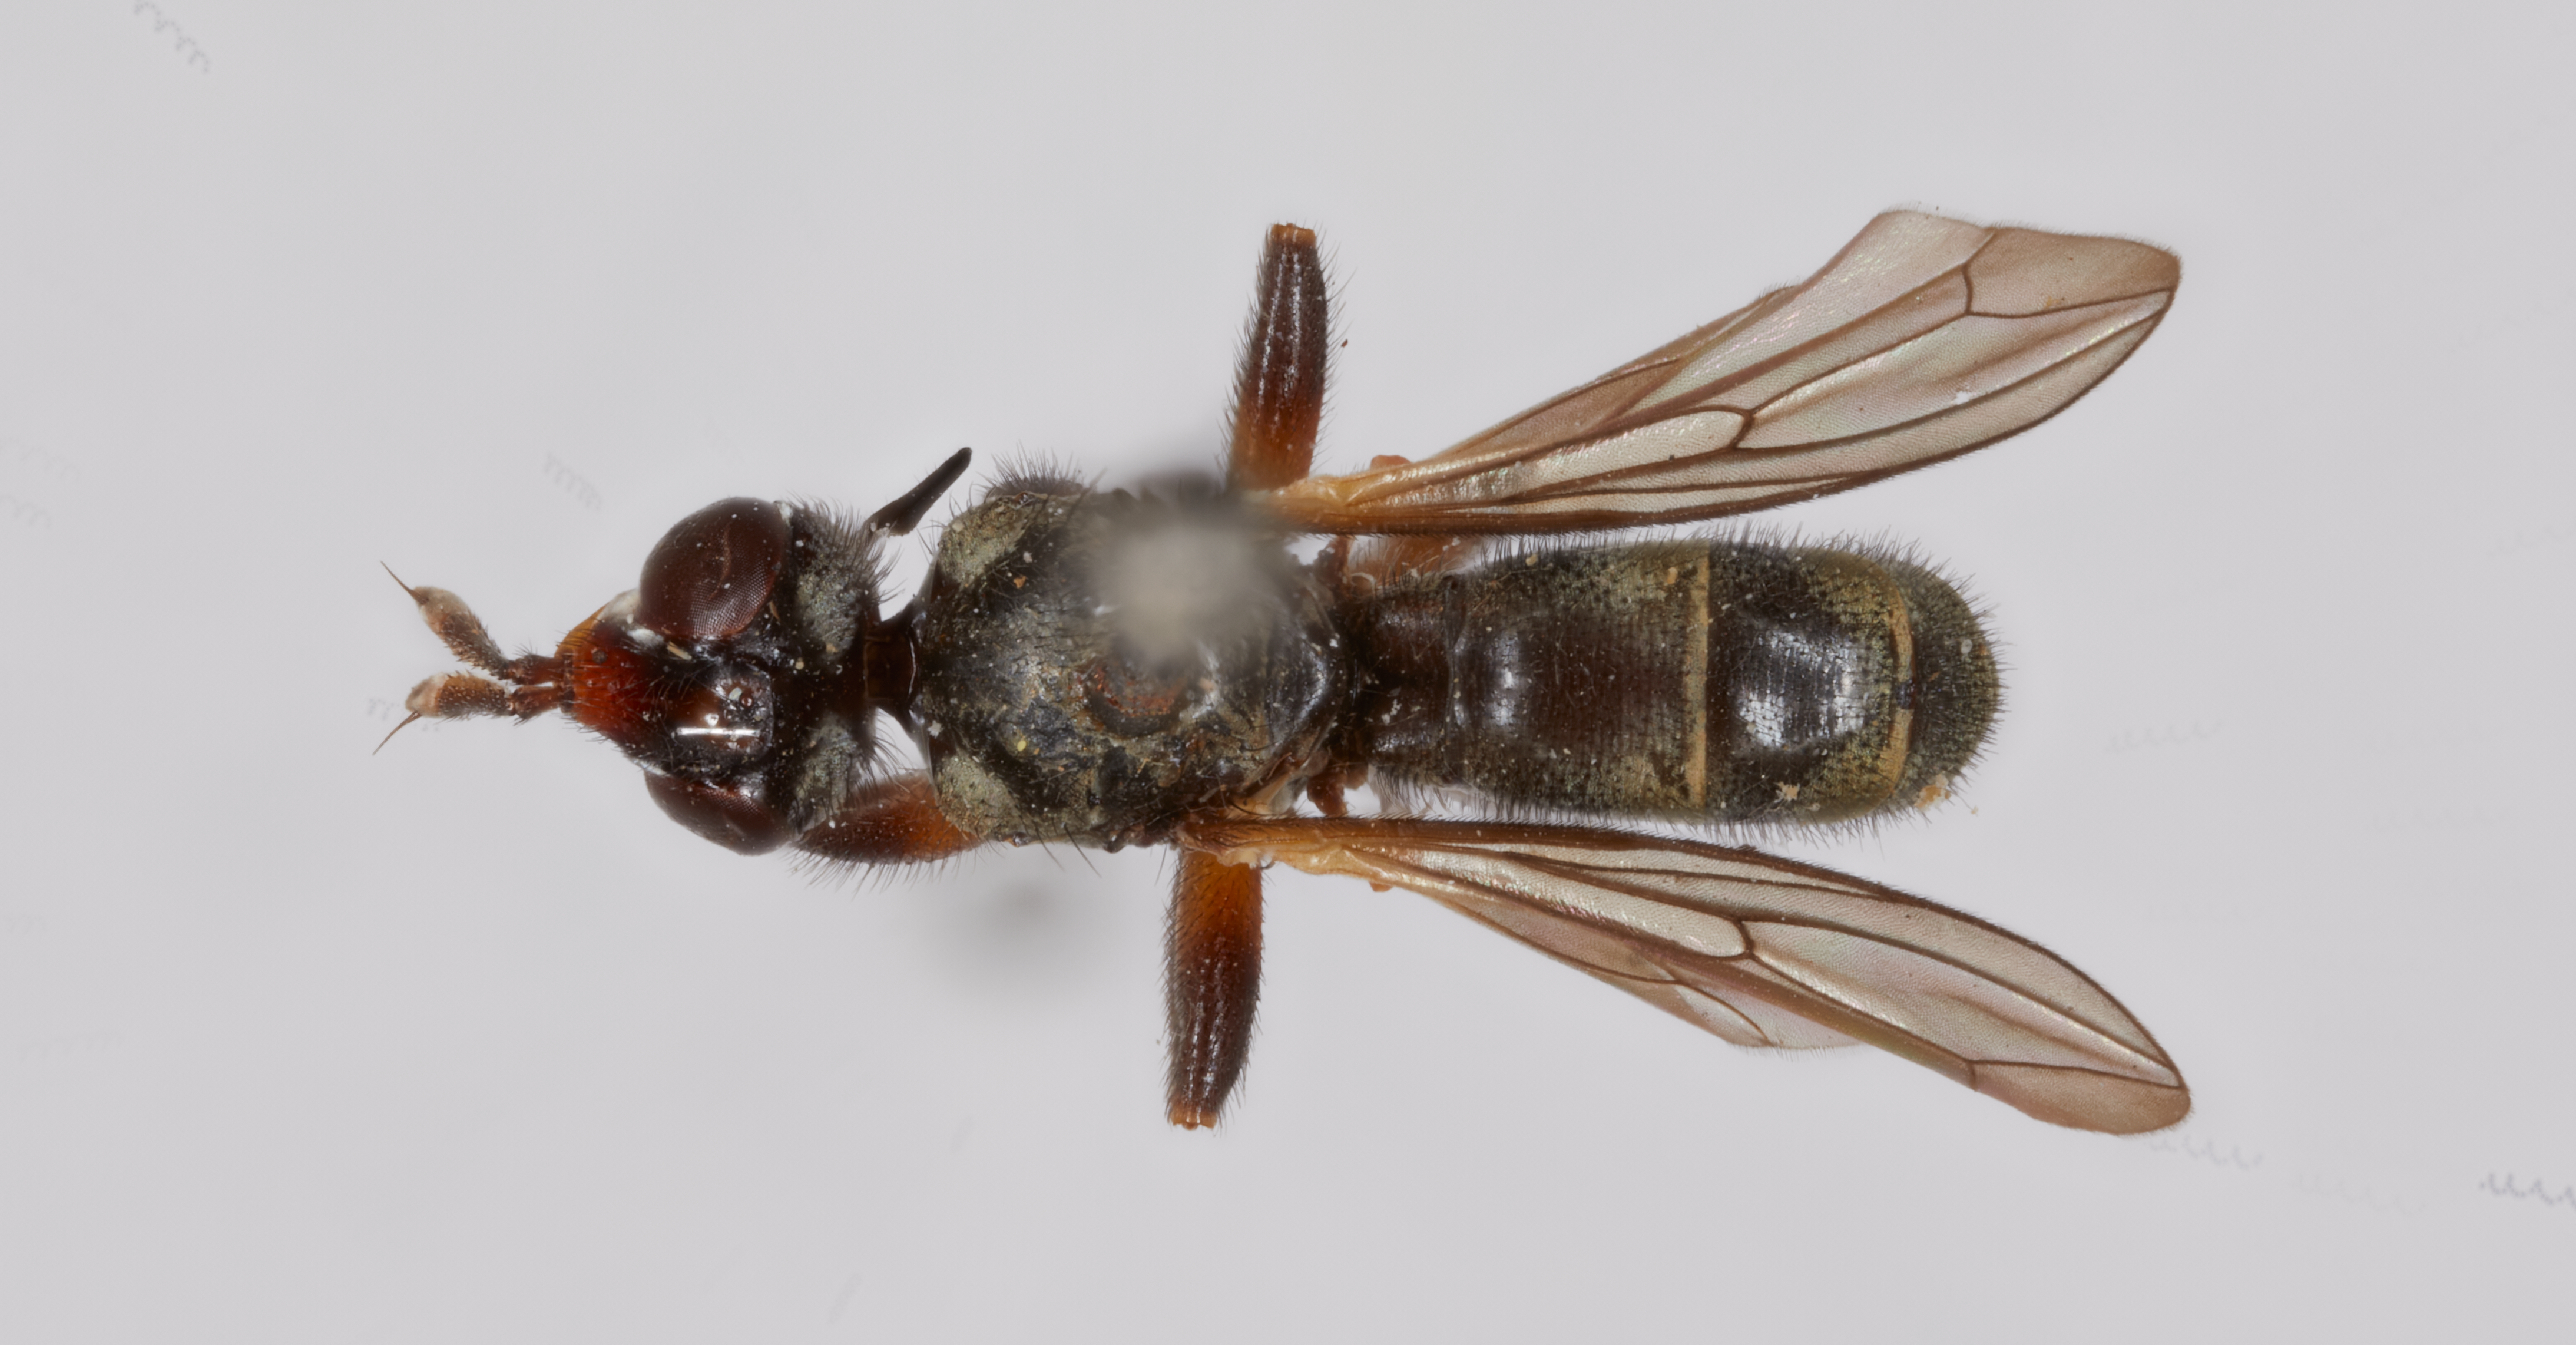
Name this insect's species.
Thecophora sauteri (also Occemyia sauteri)
